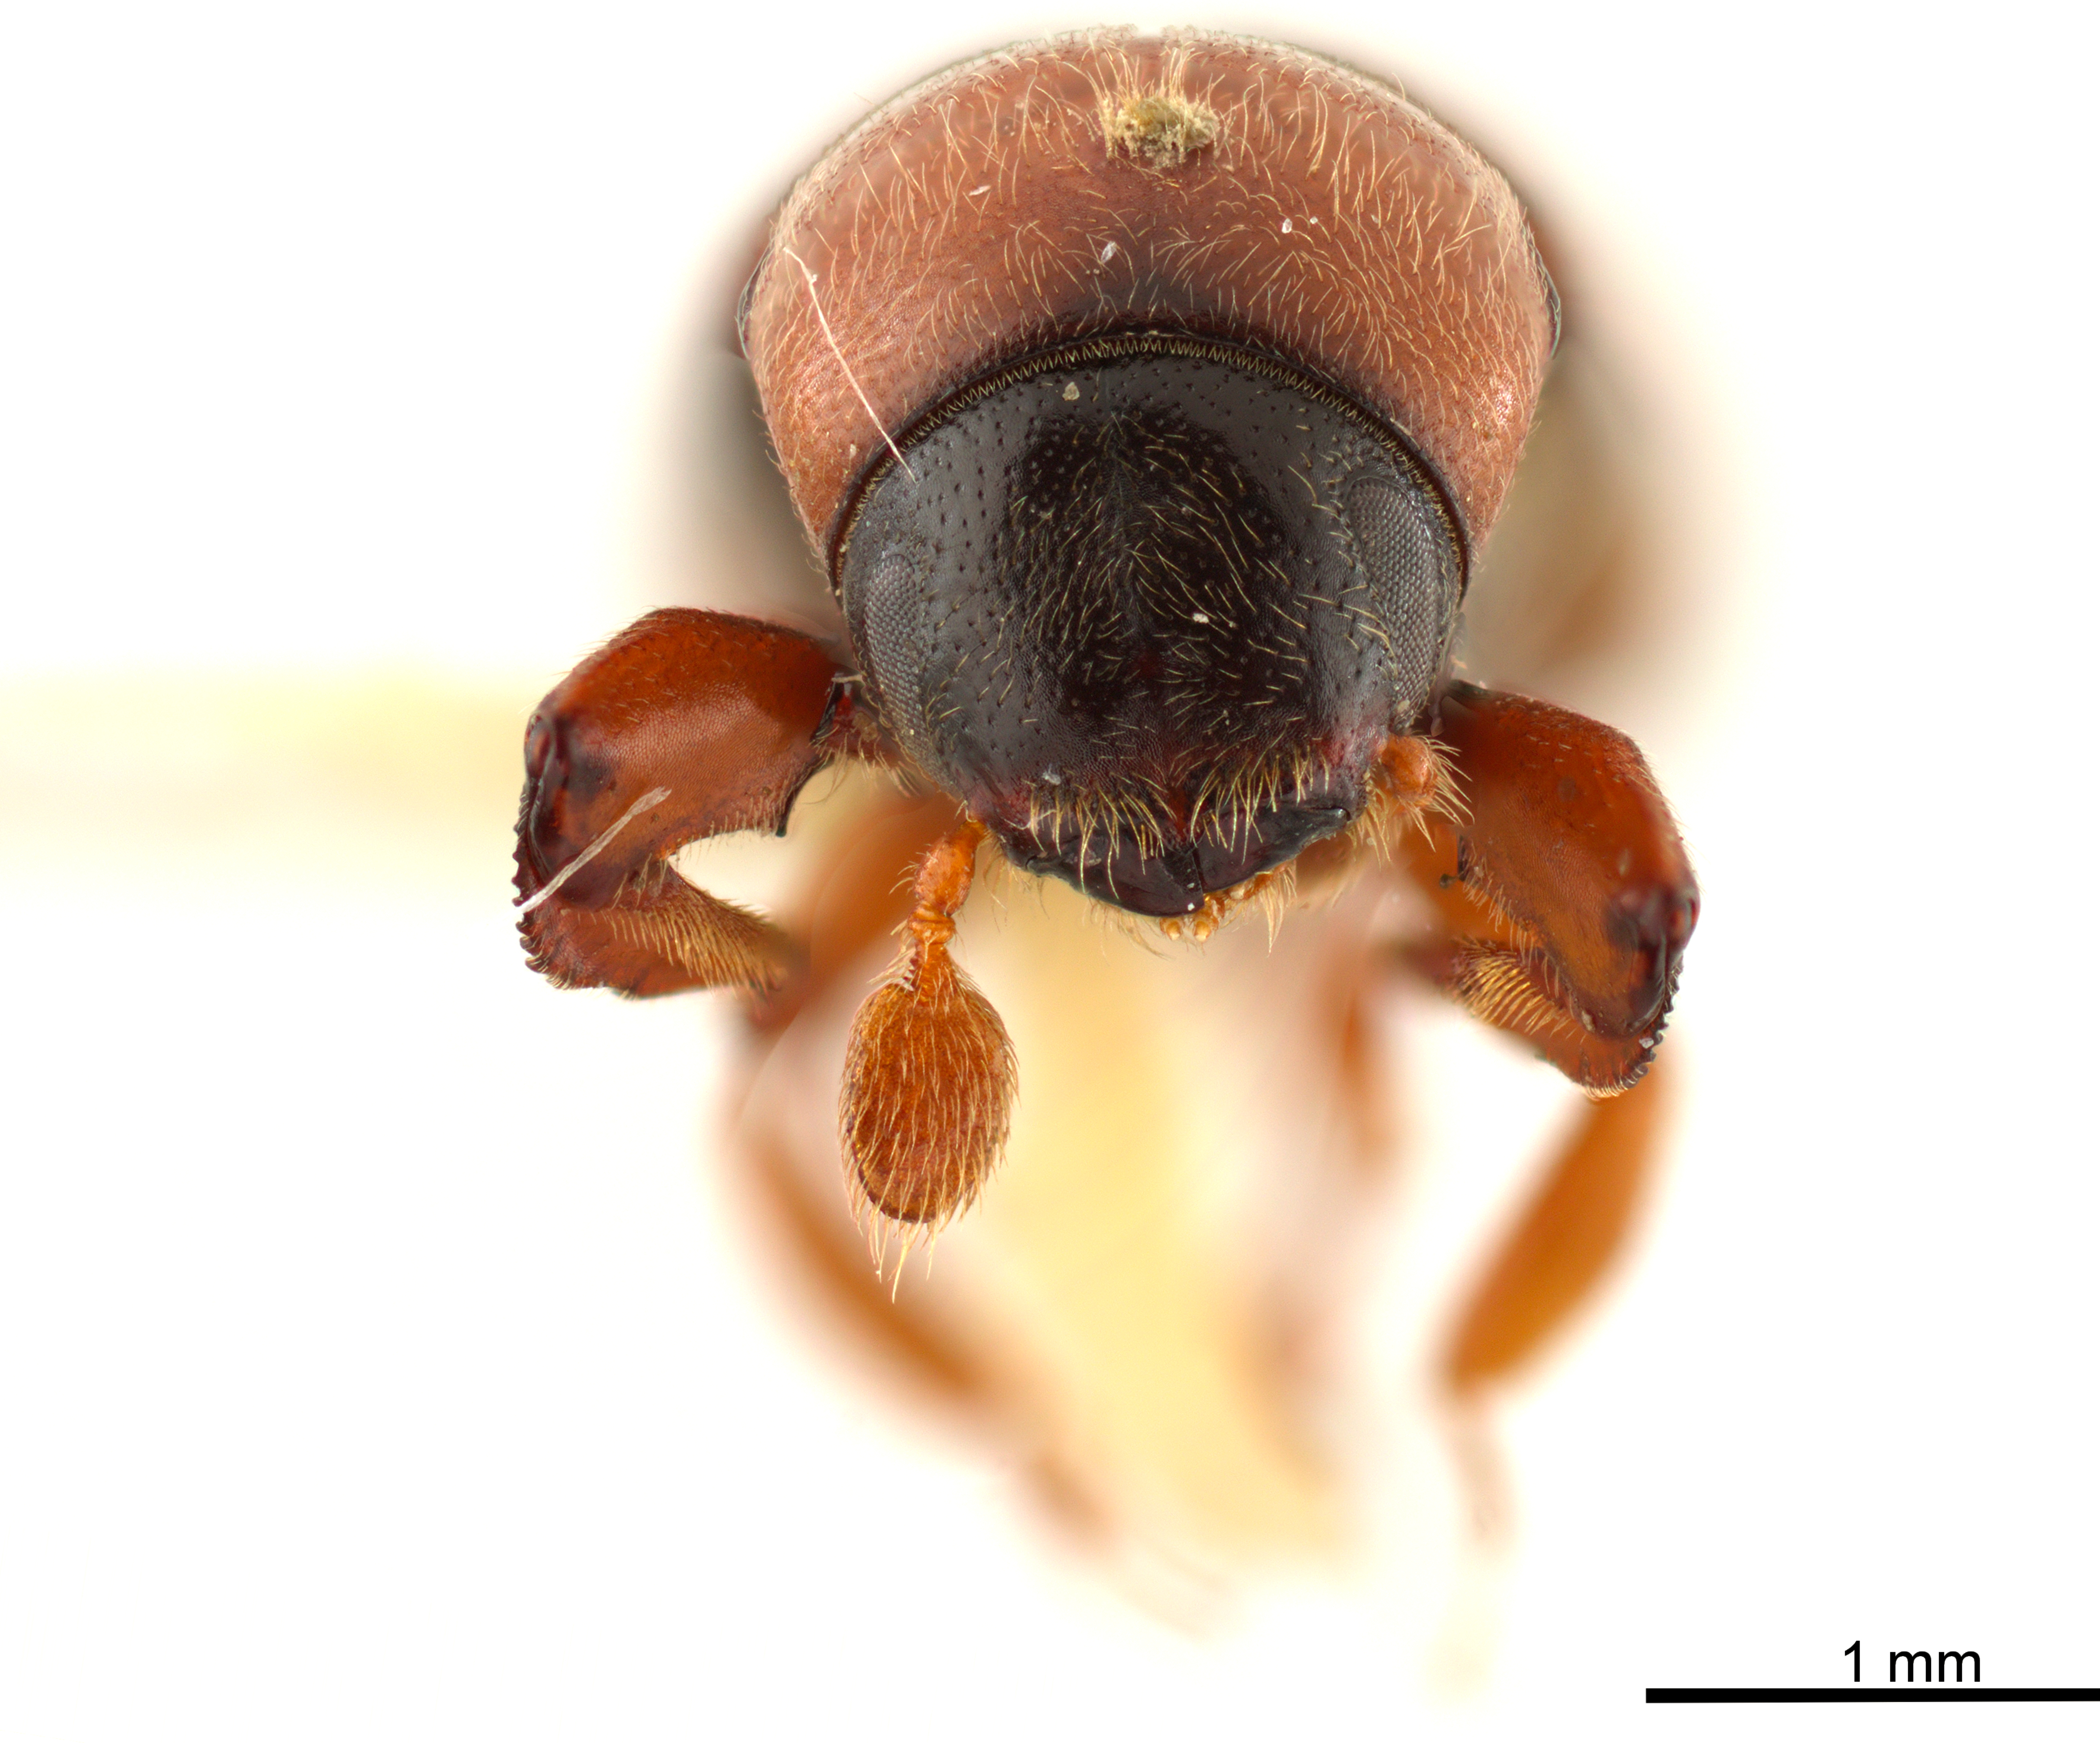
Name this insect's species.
Scolytoplatypus tycon
